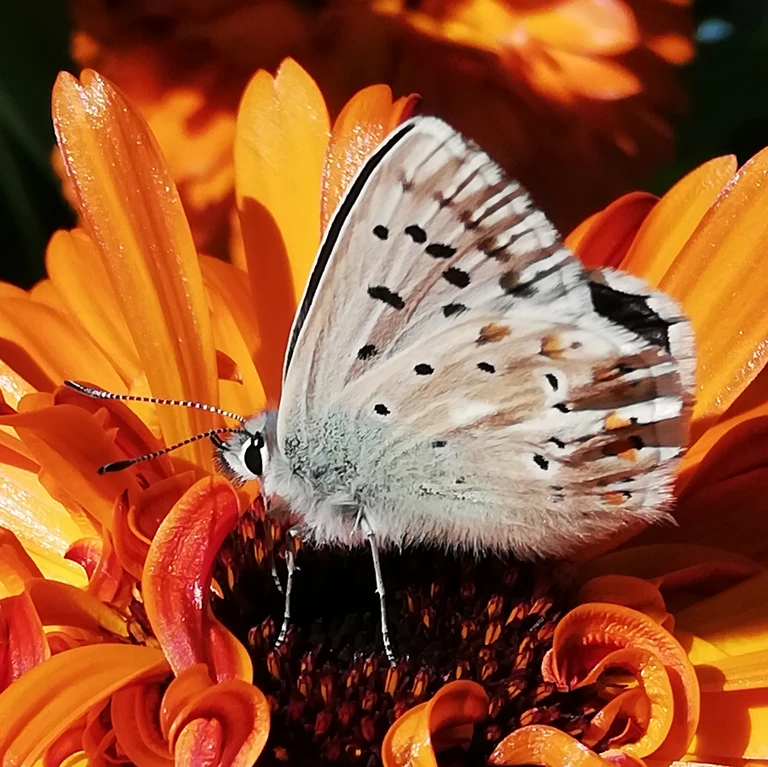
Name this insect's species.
Lysandra coridon
